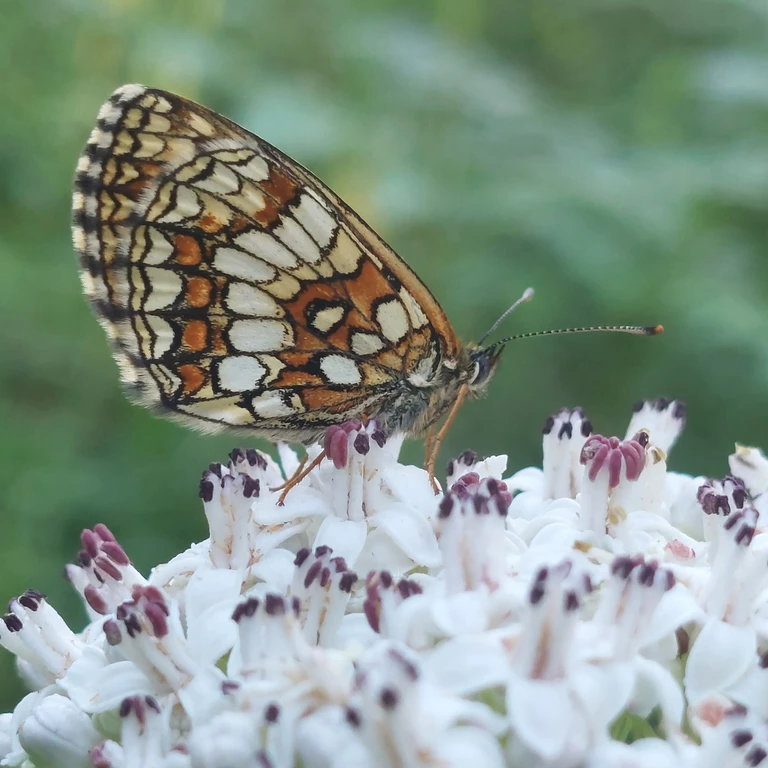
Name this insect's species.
Melitaea athalia
